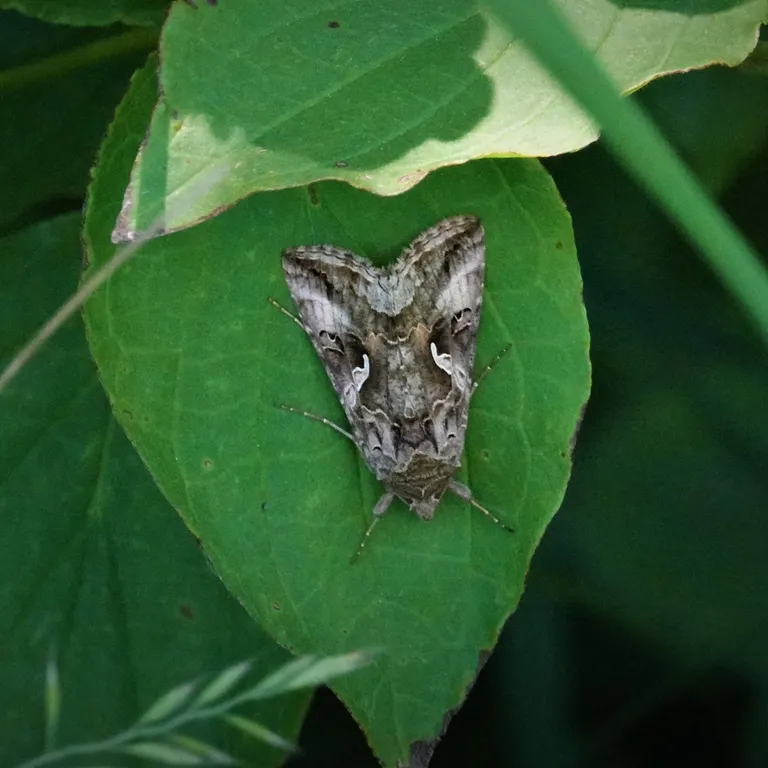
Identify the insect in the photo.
Autographa gamma
